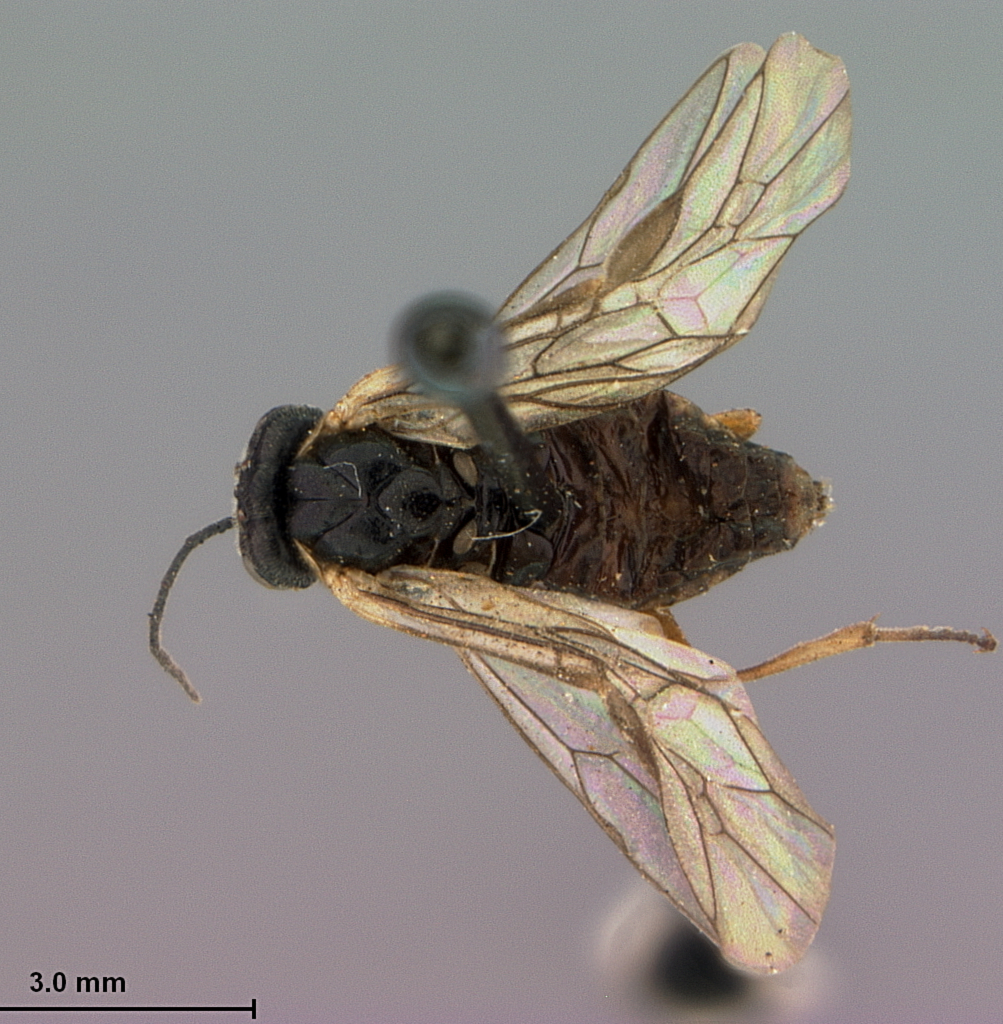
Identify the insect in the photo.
Platycampus laricis
